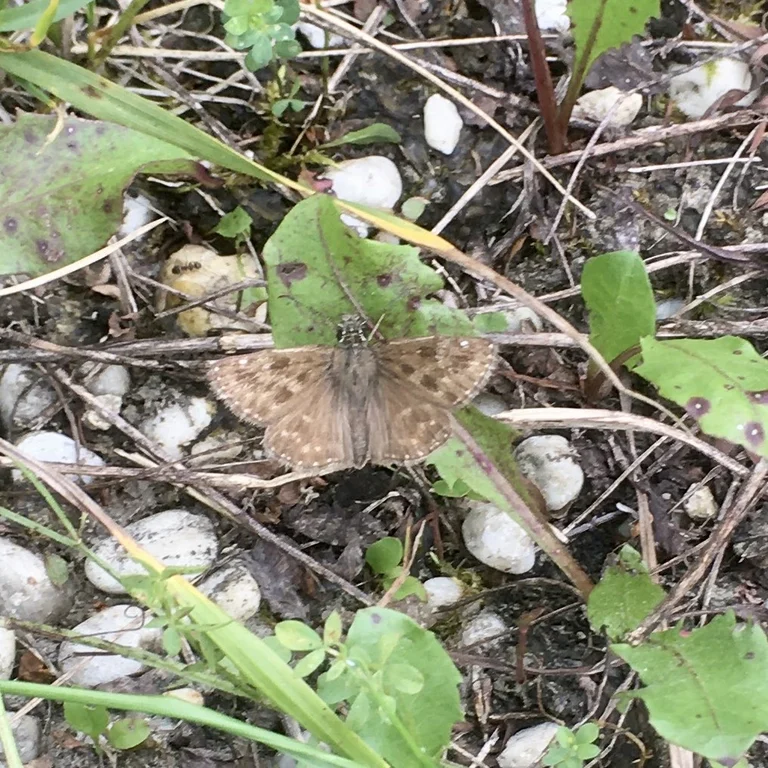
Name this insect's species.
Erynnis tages
